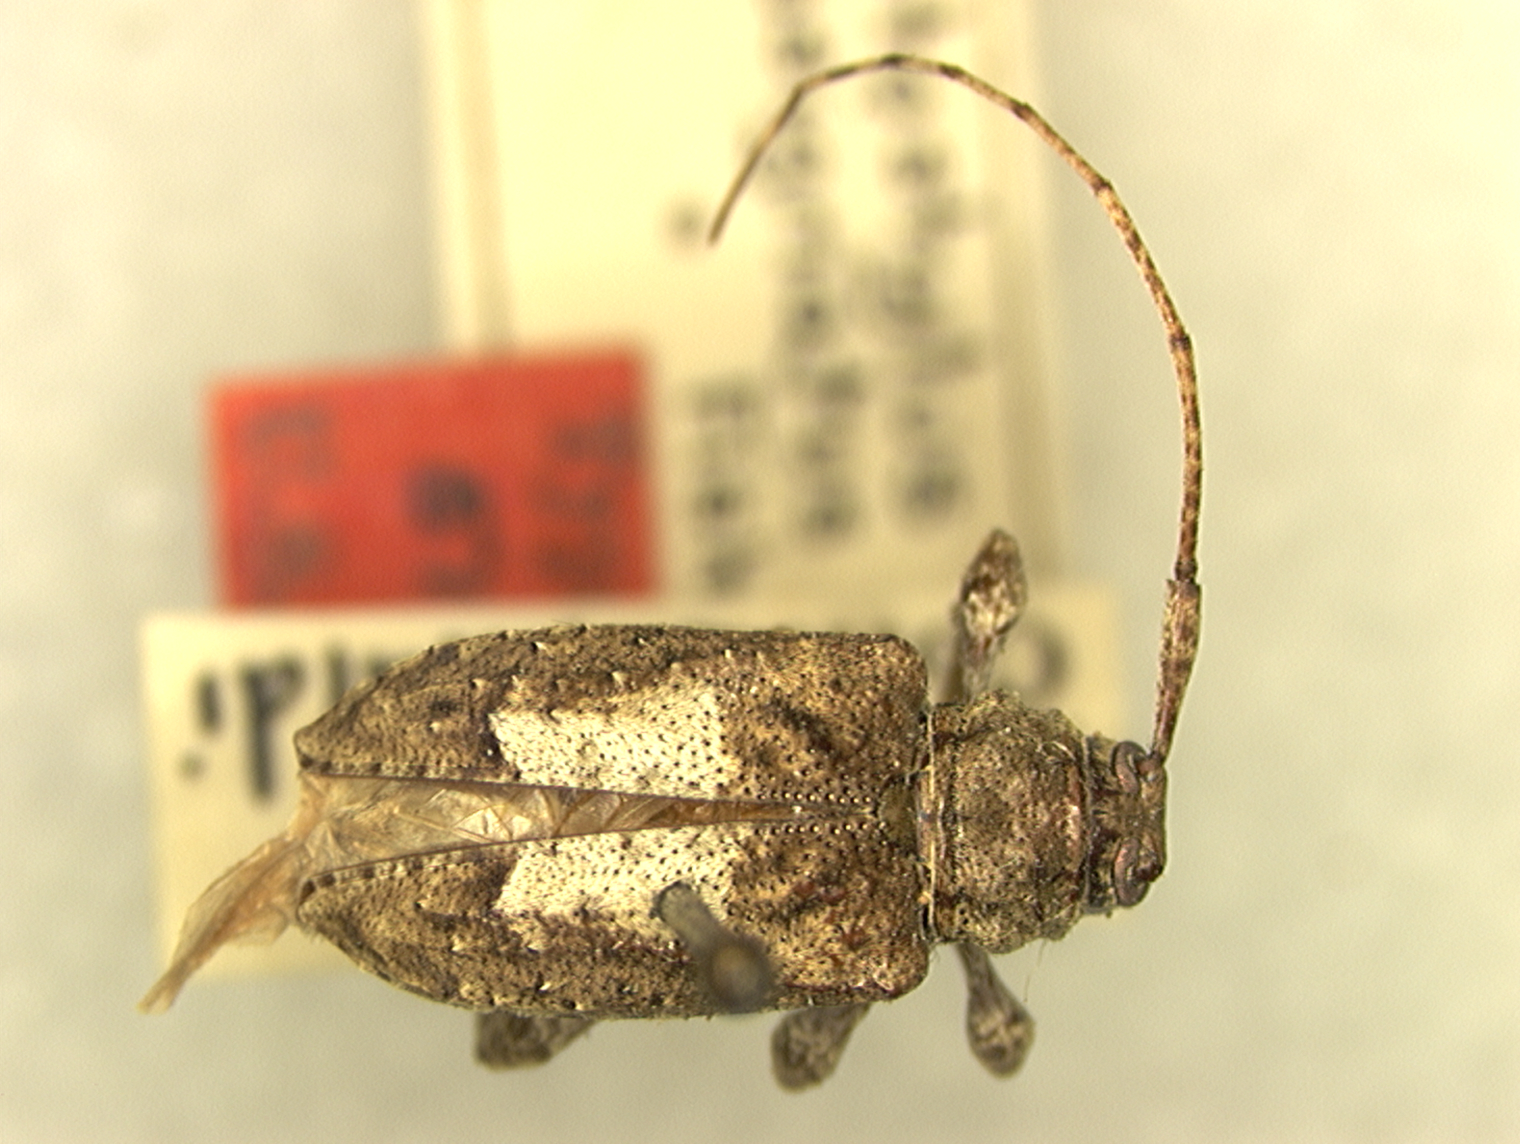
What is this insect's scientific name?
Leptostylopsis antillarum (also Leptostylus albosignatus)
